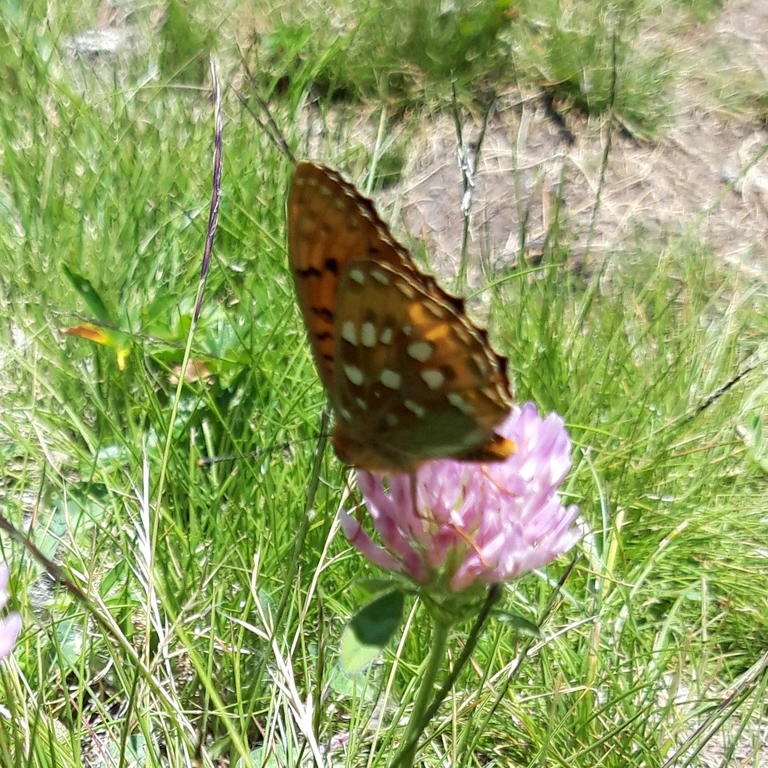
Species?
Speyeria aglaja
